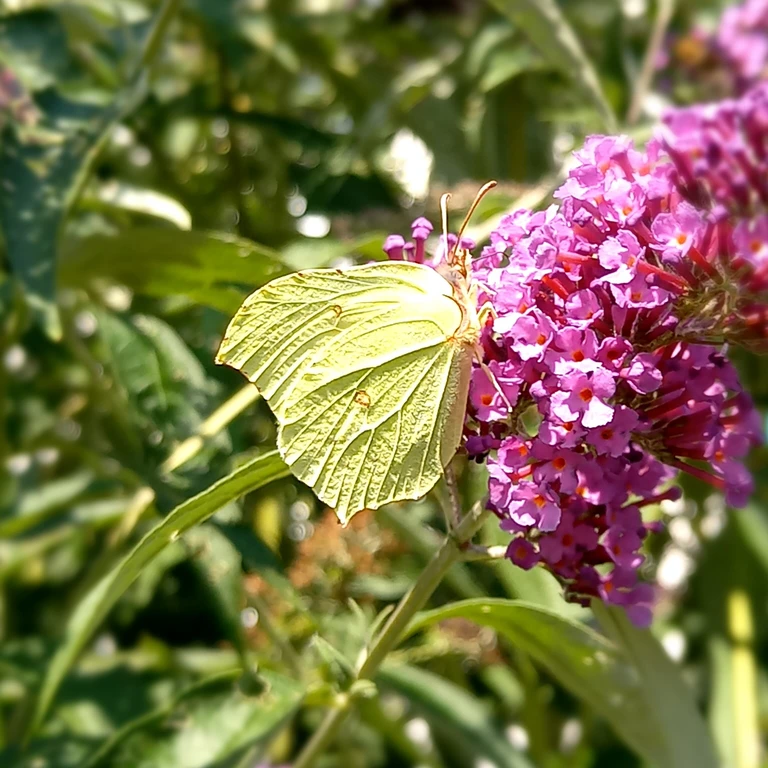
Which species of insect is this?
Gonepteryx rhamni
